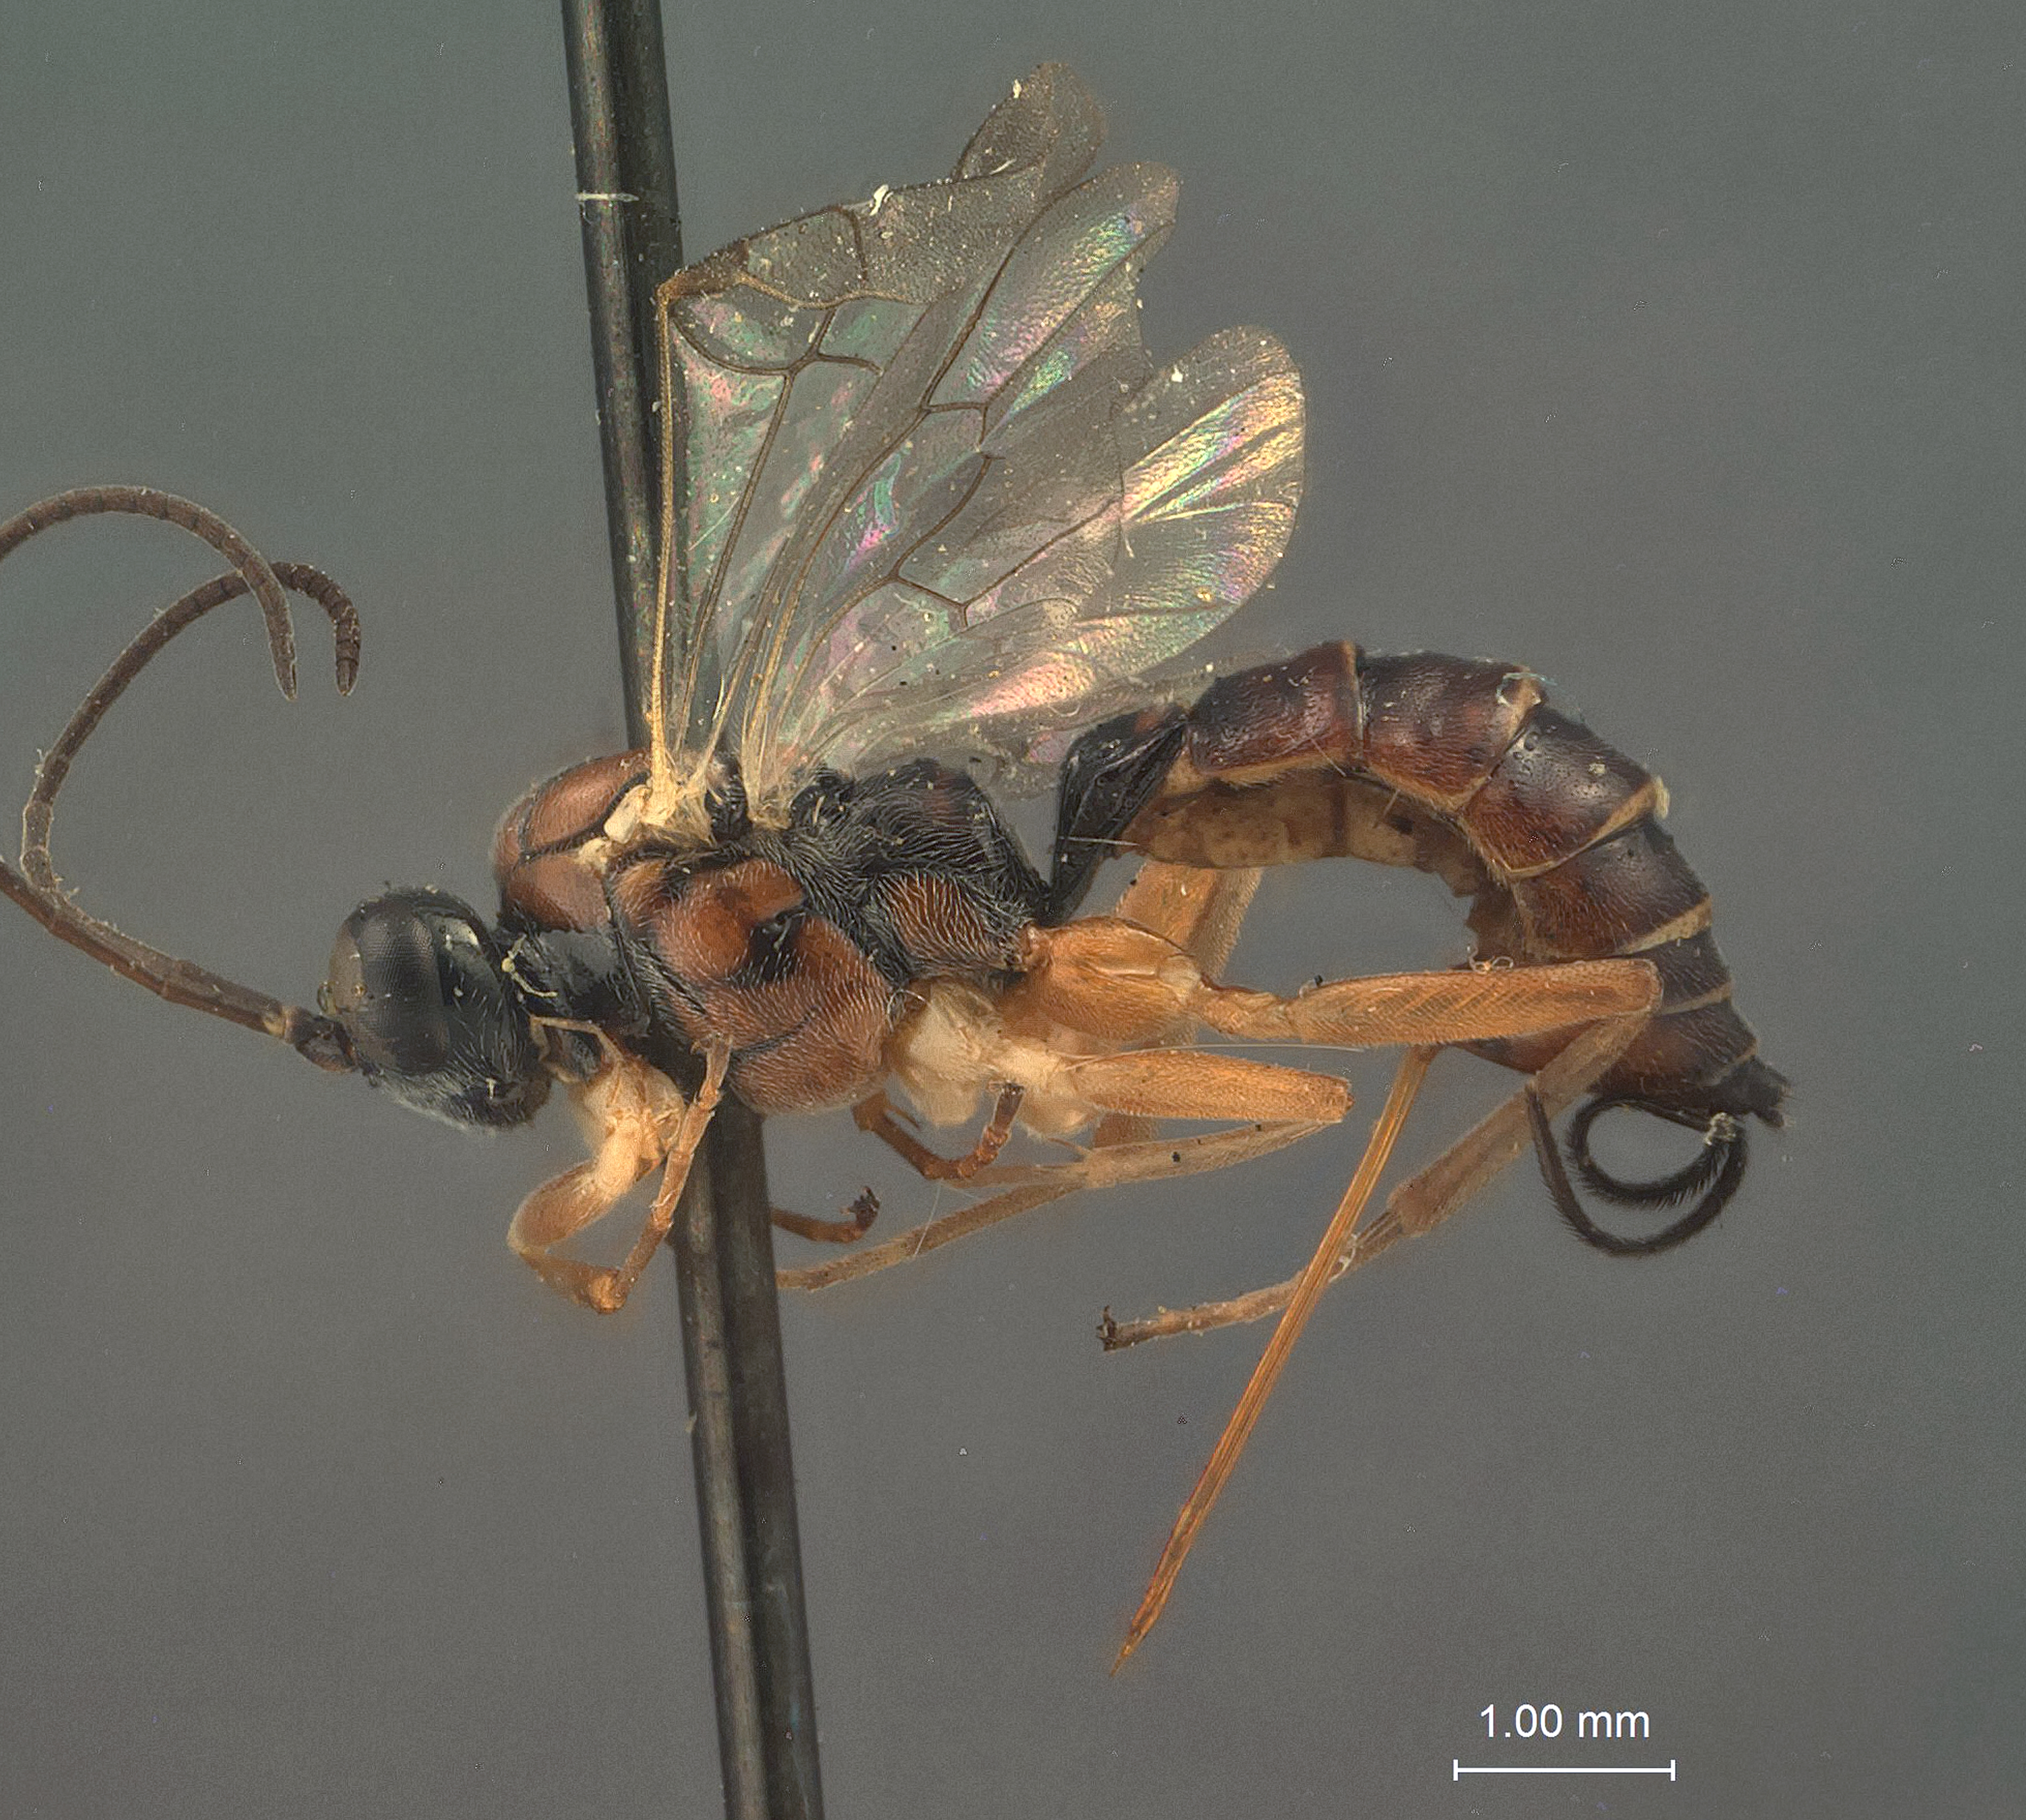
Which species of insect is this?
Apotemnus truncatus
